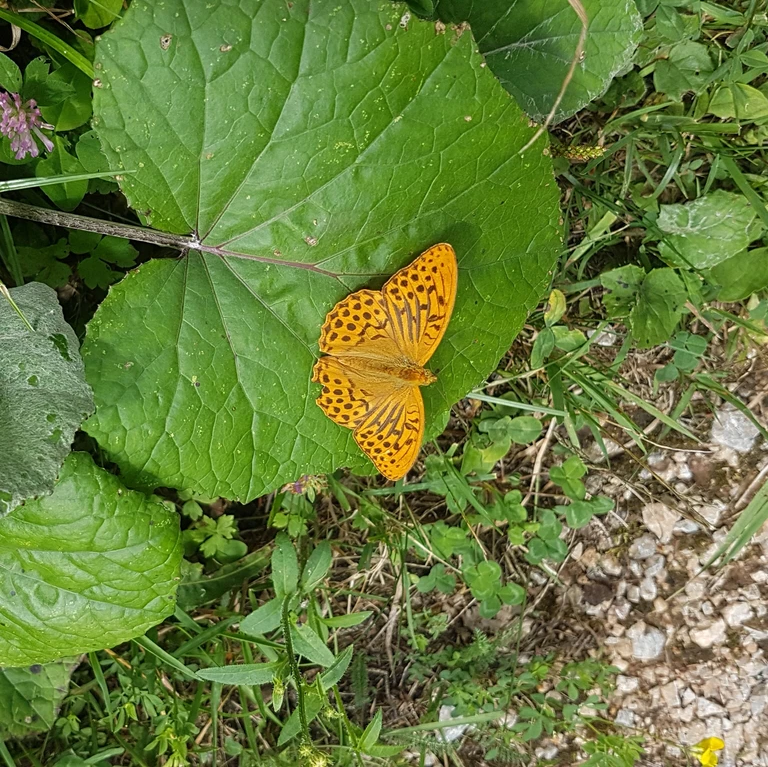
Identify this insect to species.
Argynnis paphia
